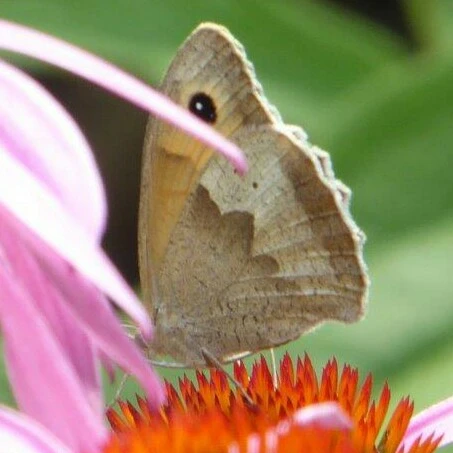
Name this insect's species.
Maniola jurtina
